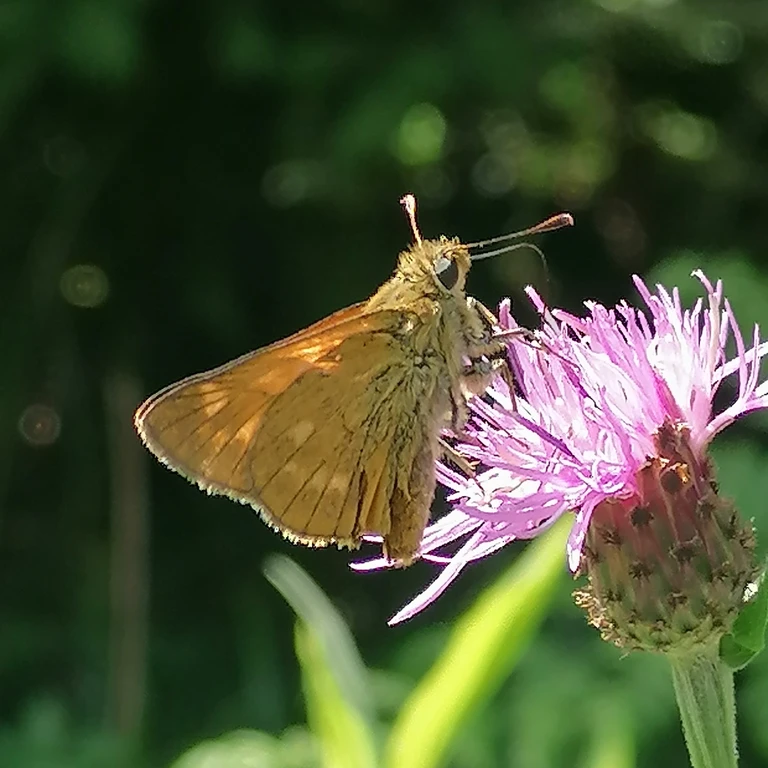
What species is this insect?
Ochlodes sylvanus (also Ochlodes venata)
